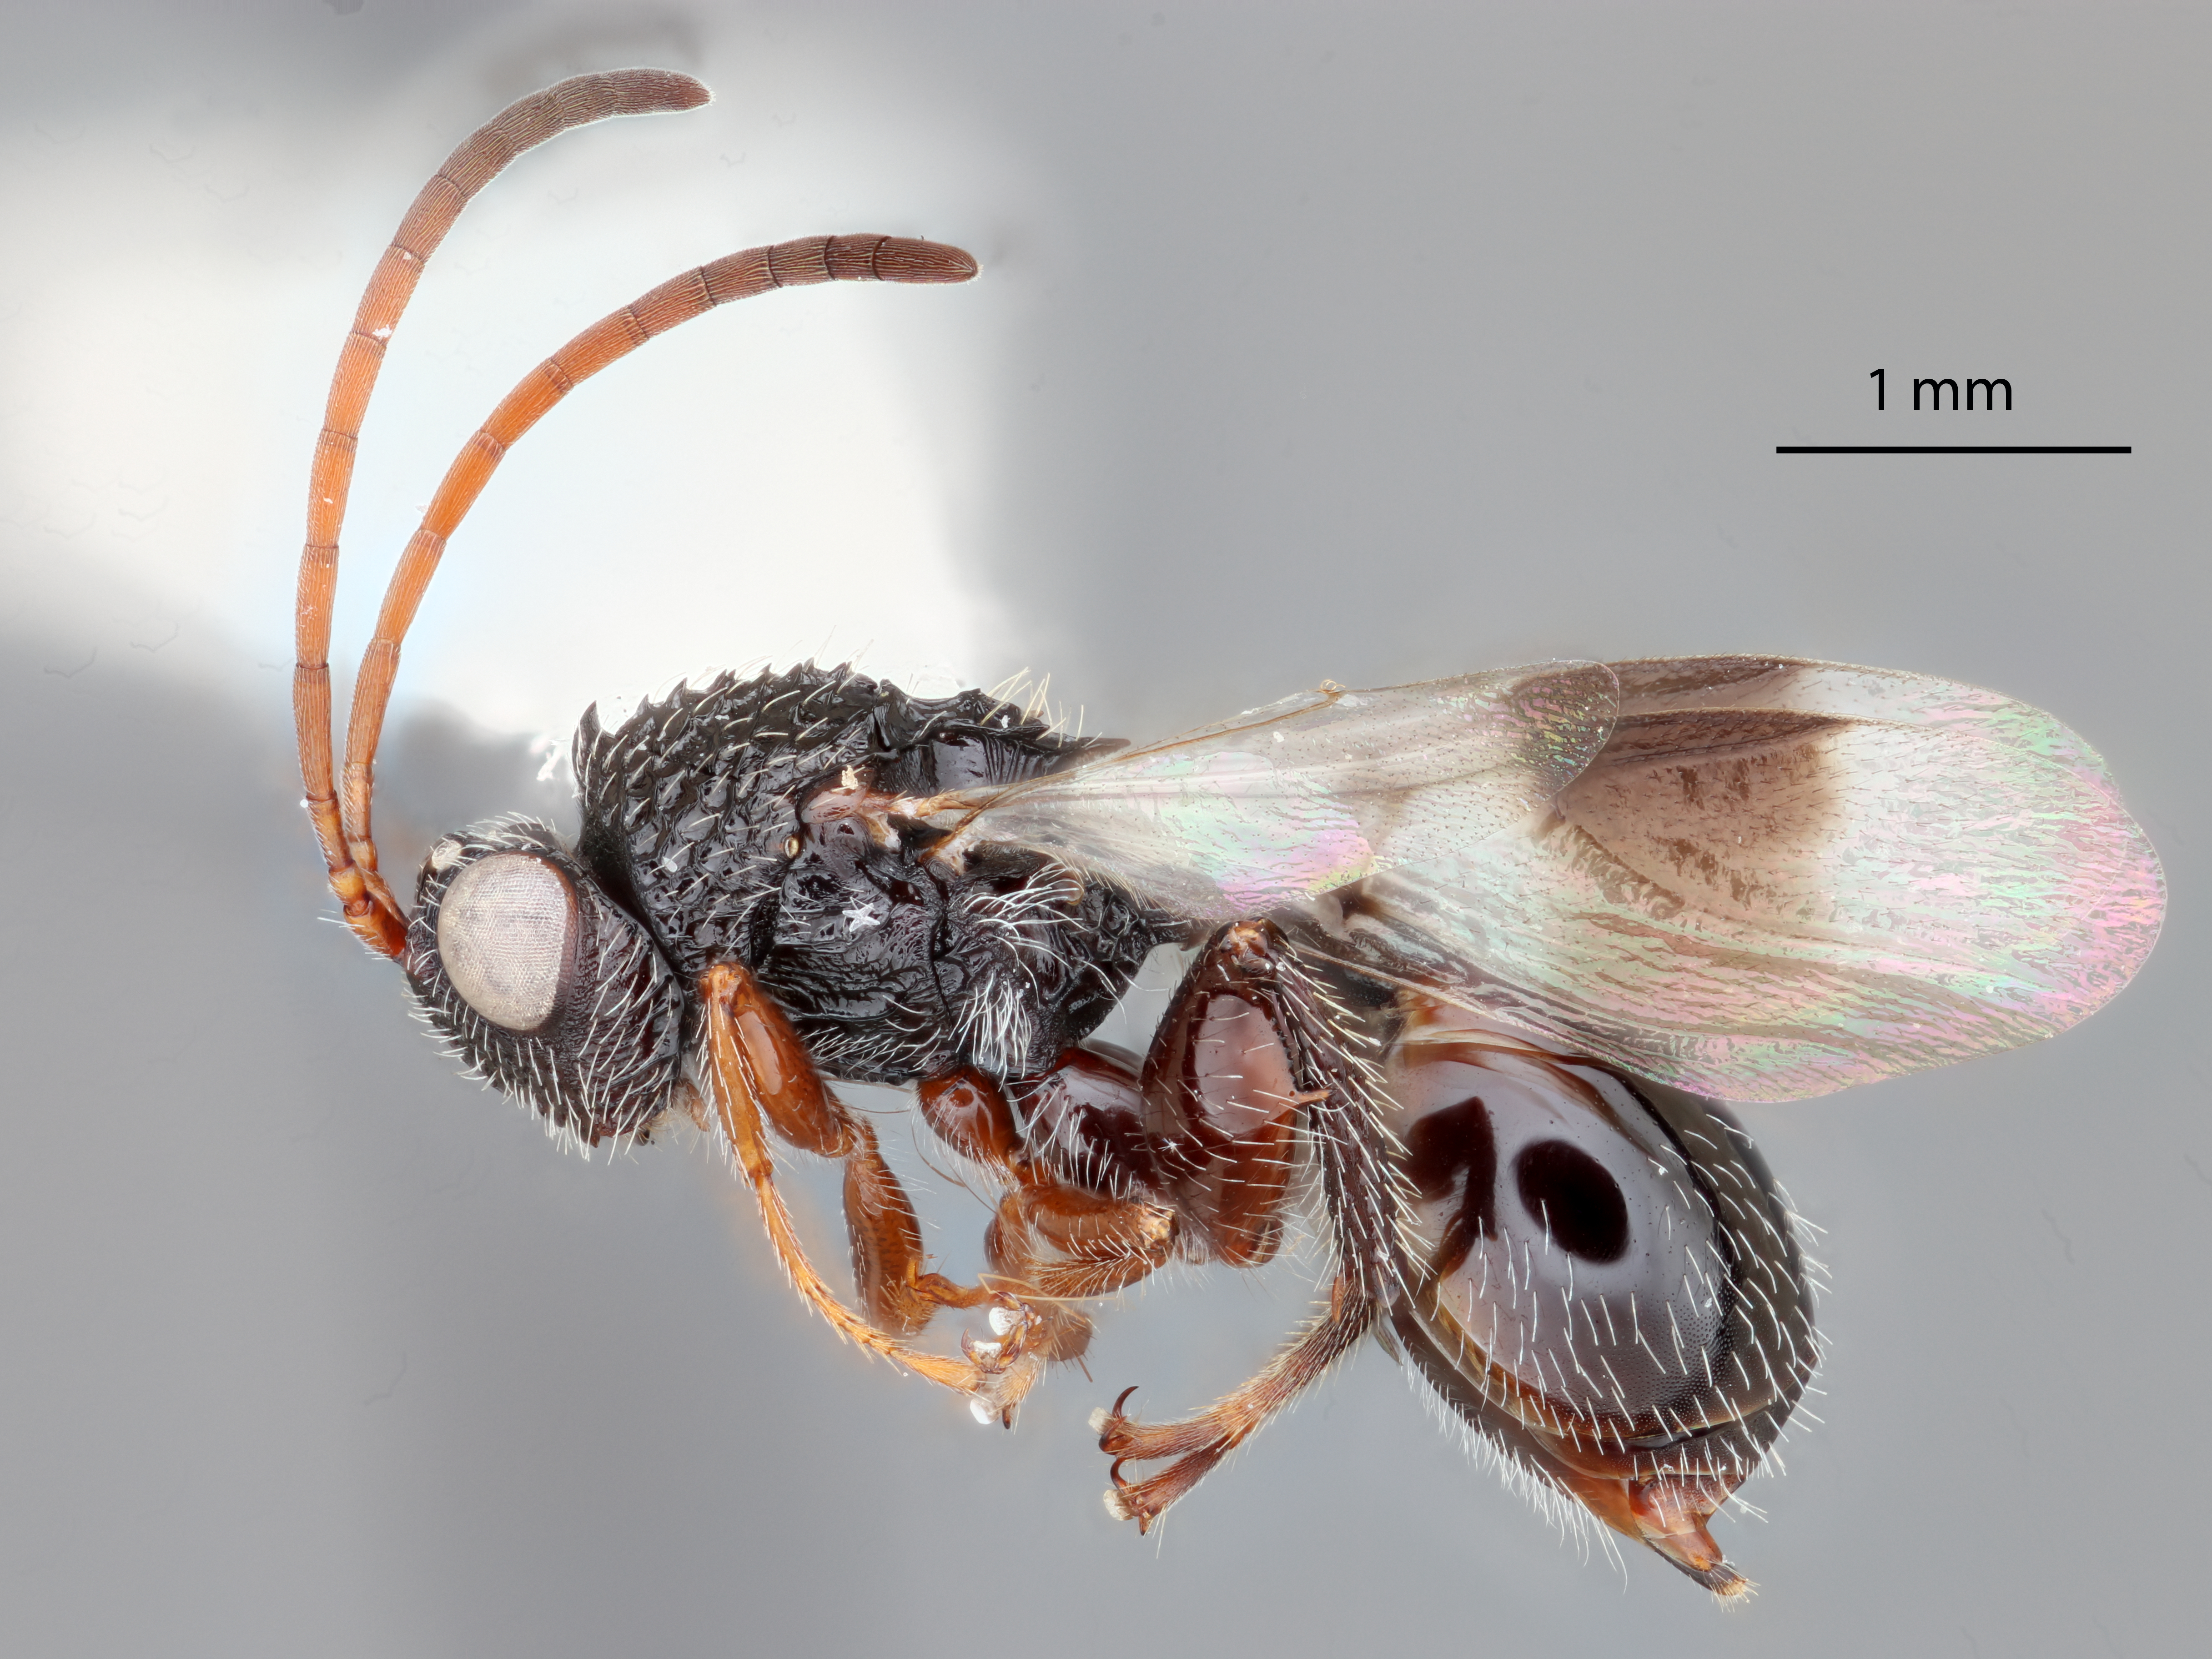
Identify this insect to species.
Tessmanella roberti
